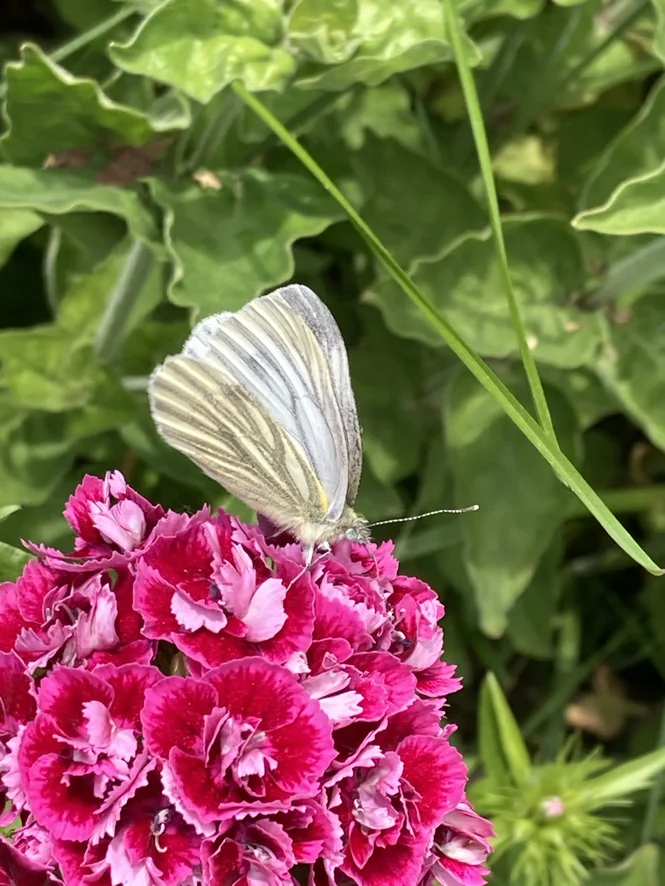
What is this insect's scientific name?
Pieris napi
